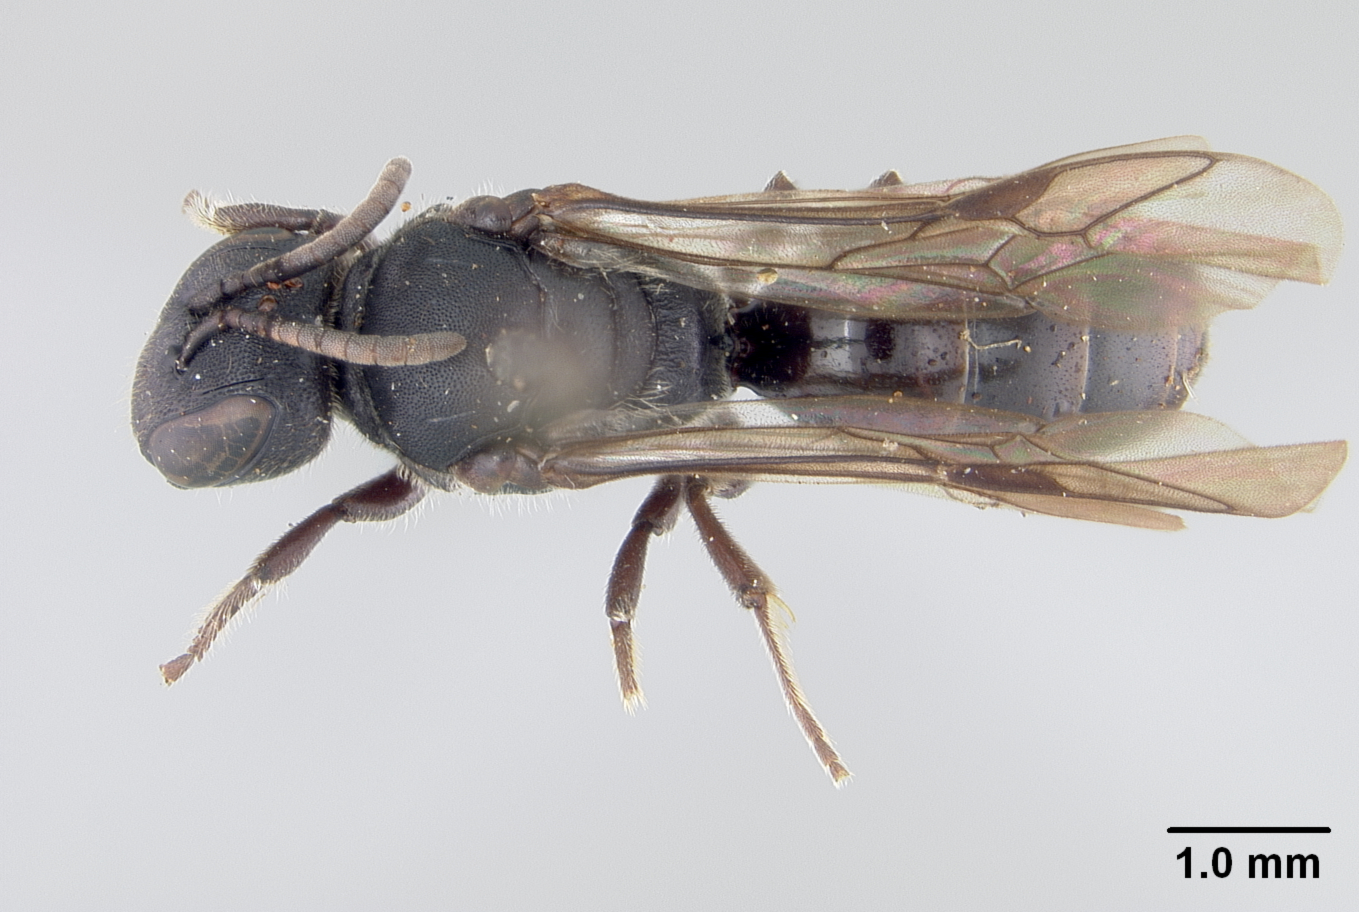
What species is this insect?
Hylaeus niger
